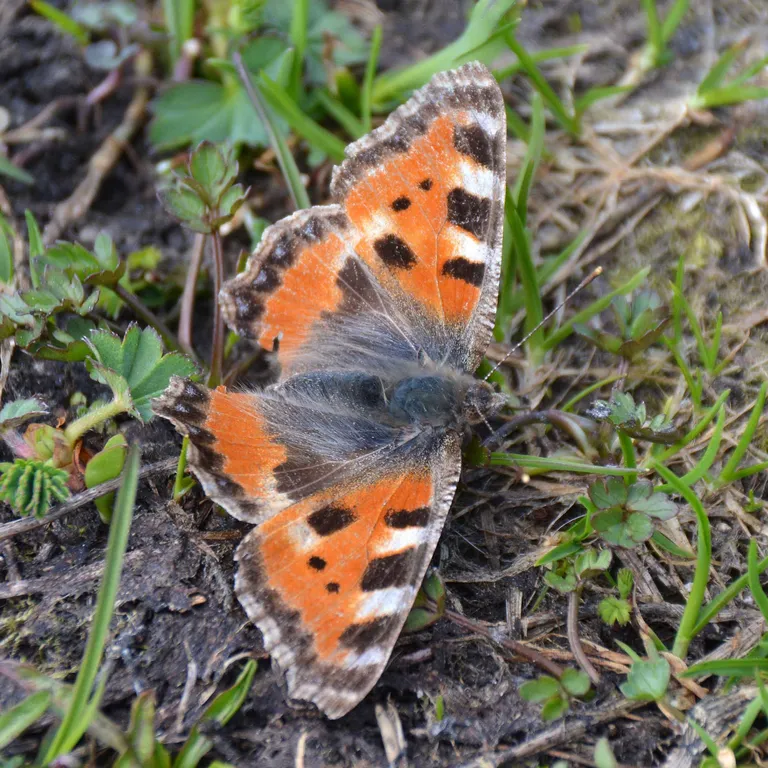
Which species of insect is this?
Aglais urticae
